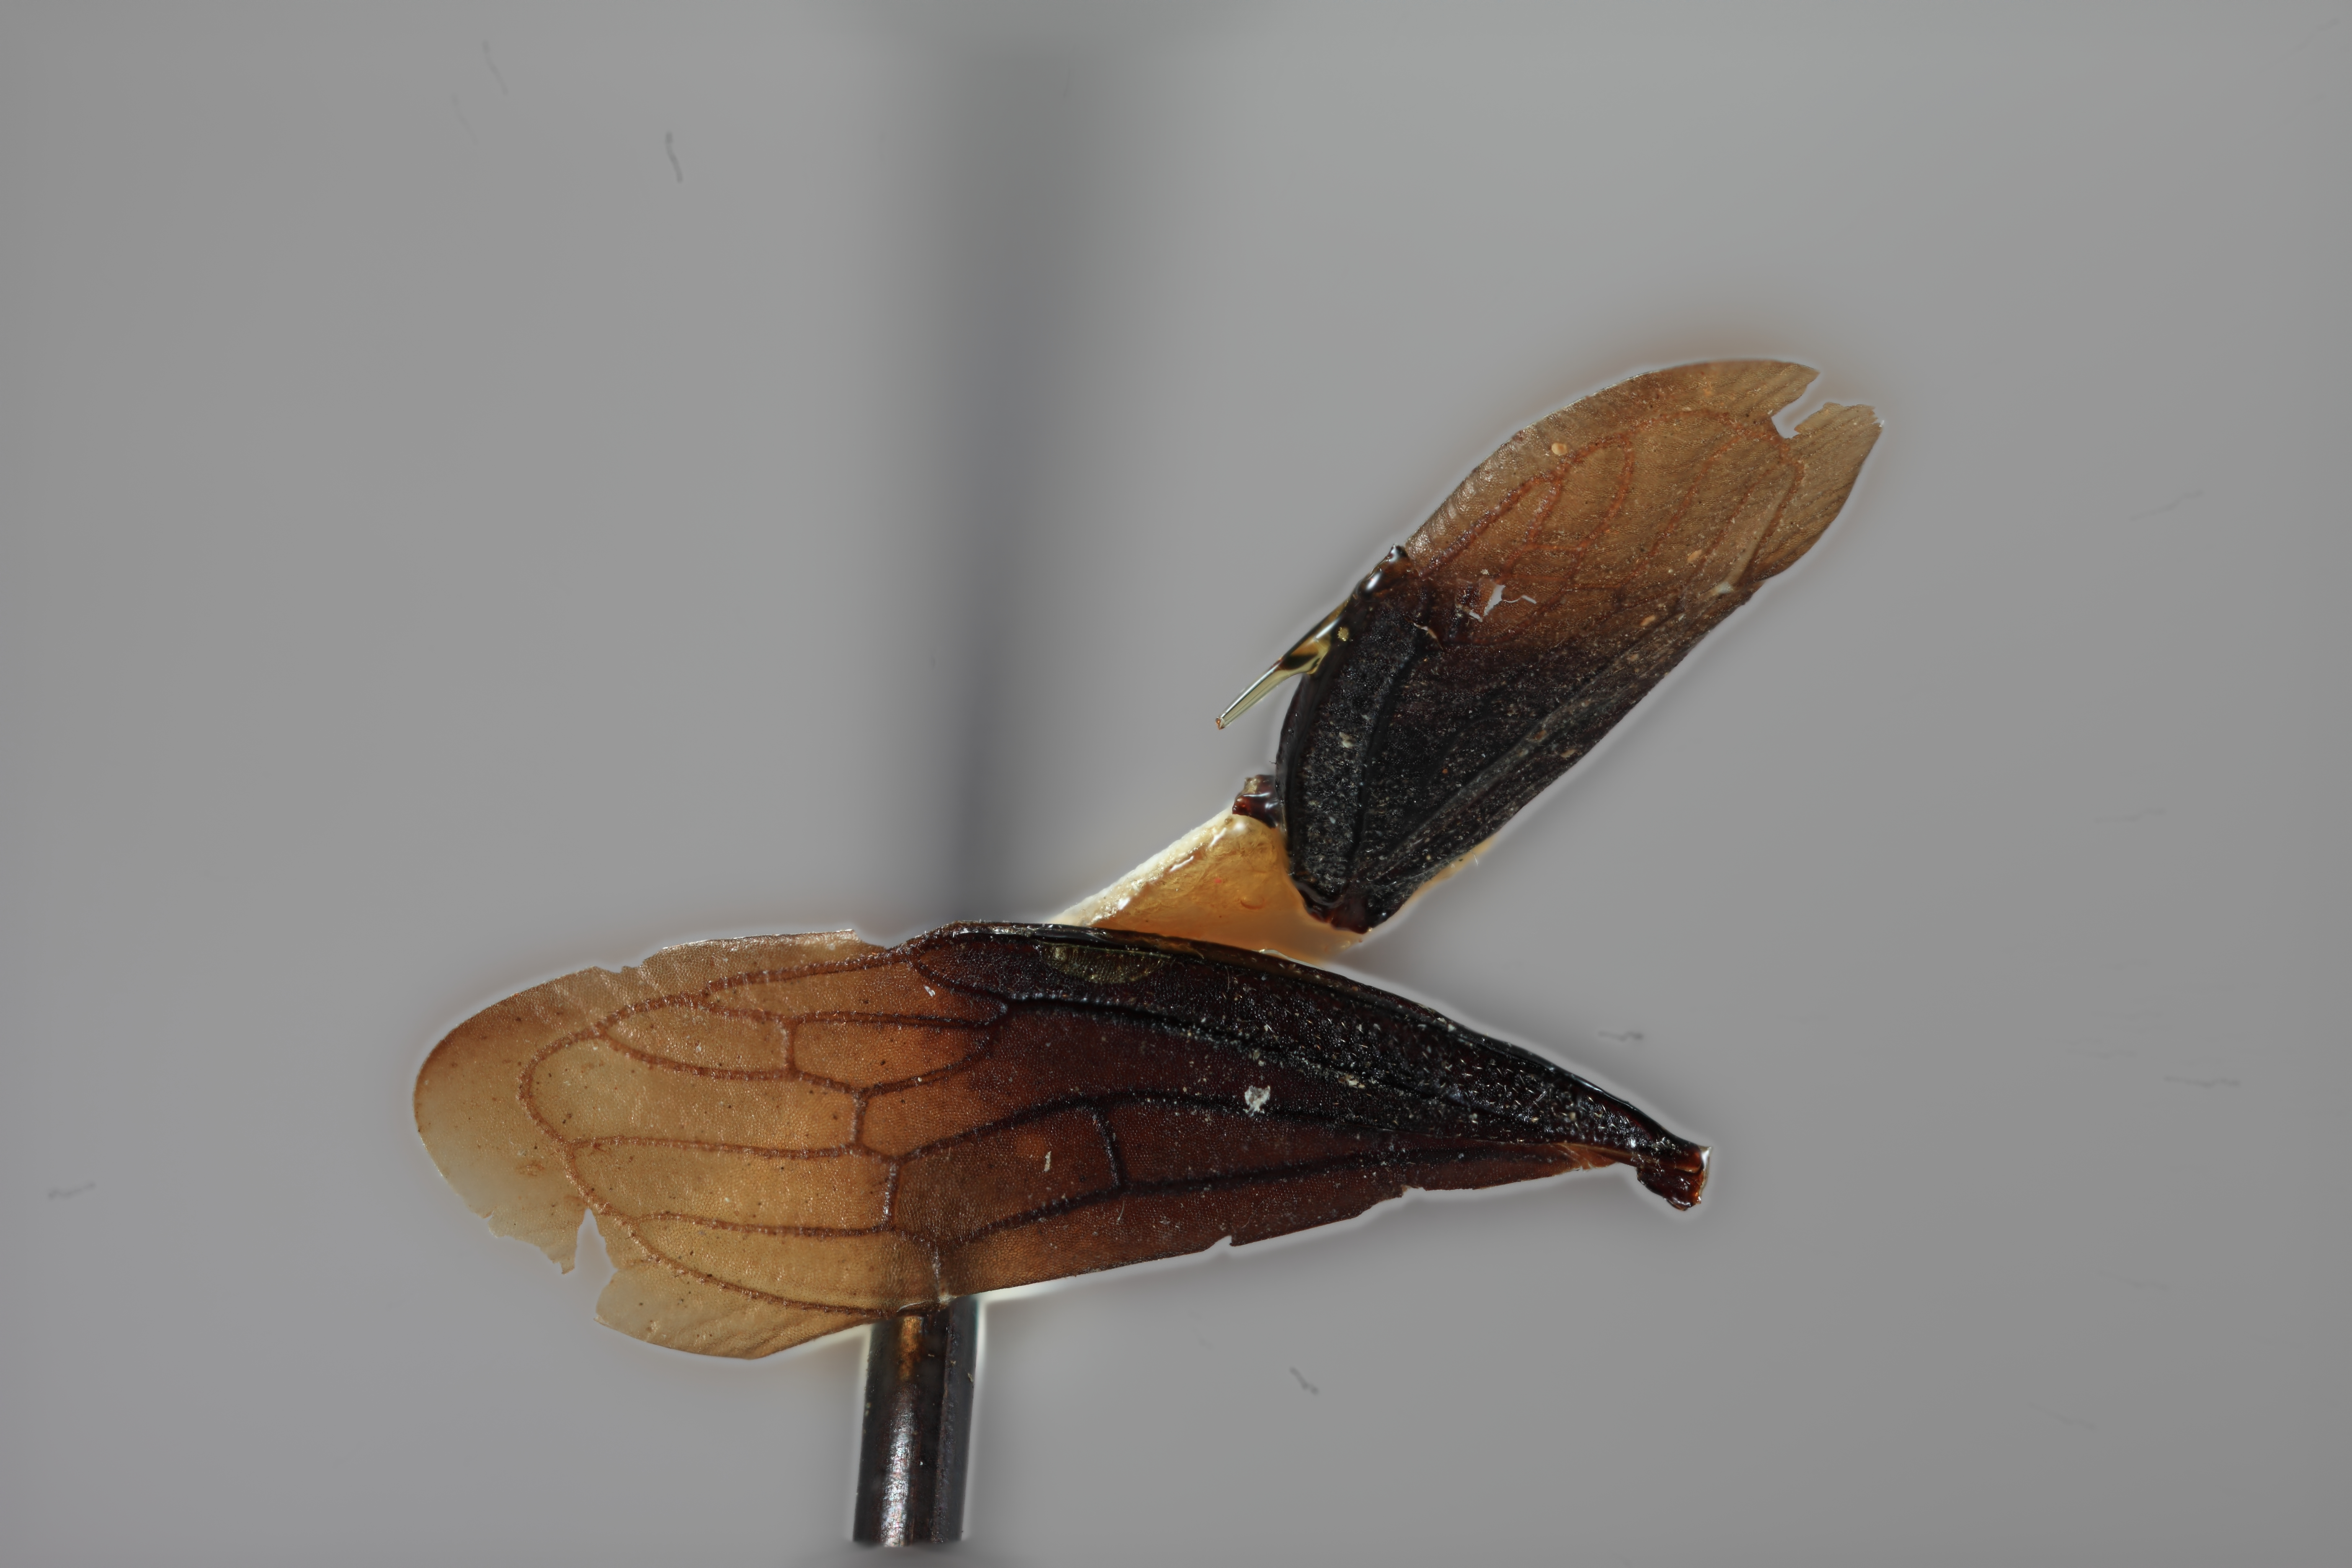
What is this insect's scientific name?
Leioscyta rufidorsa
